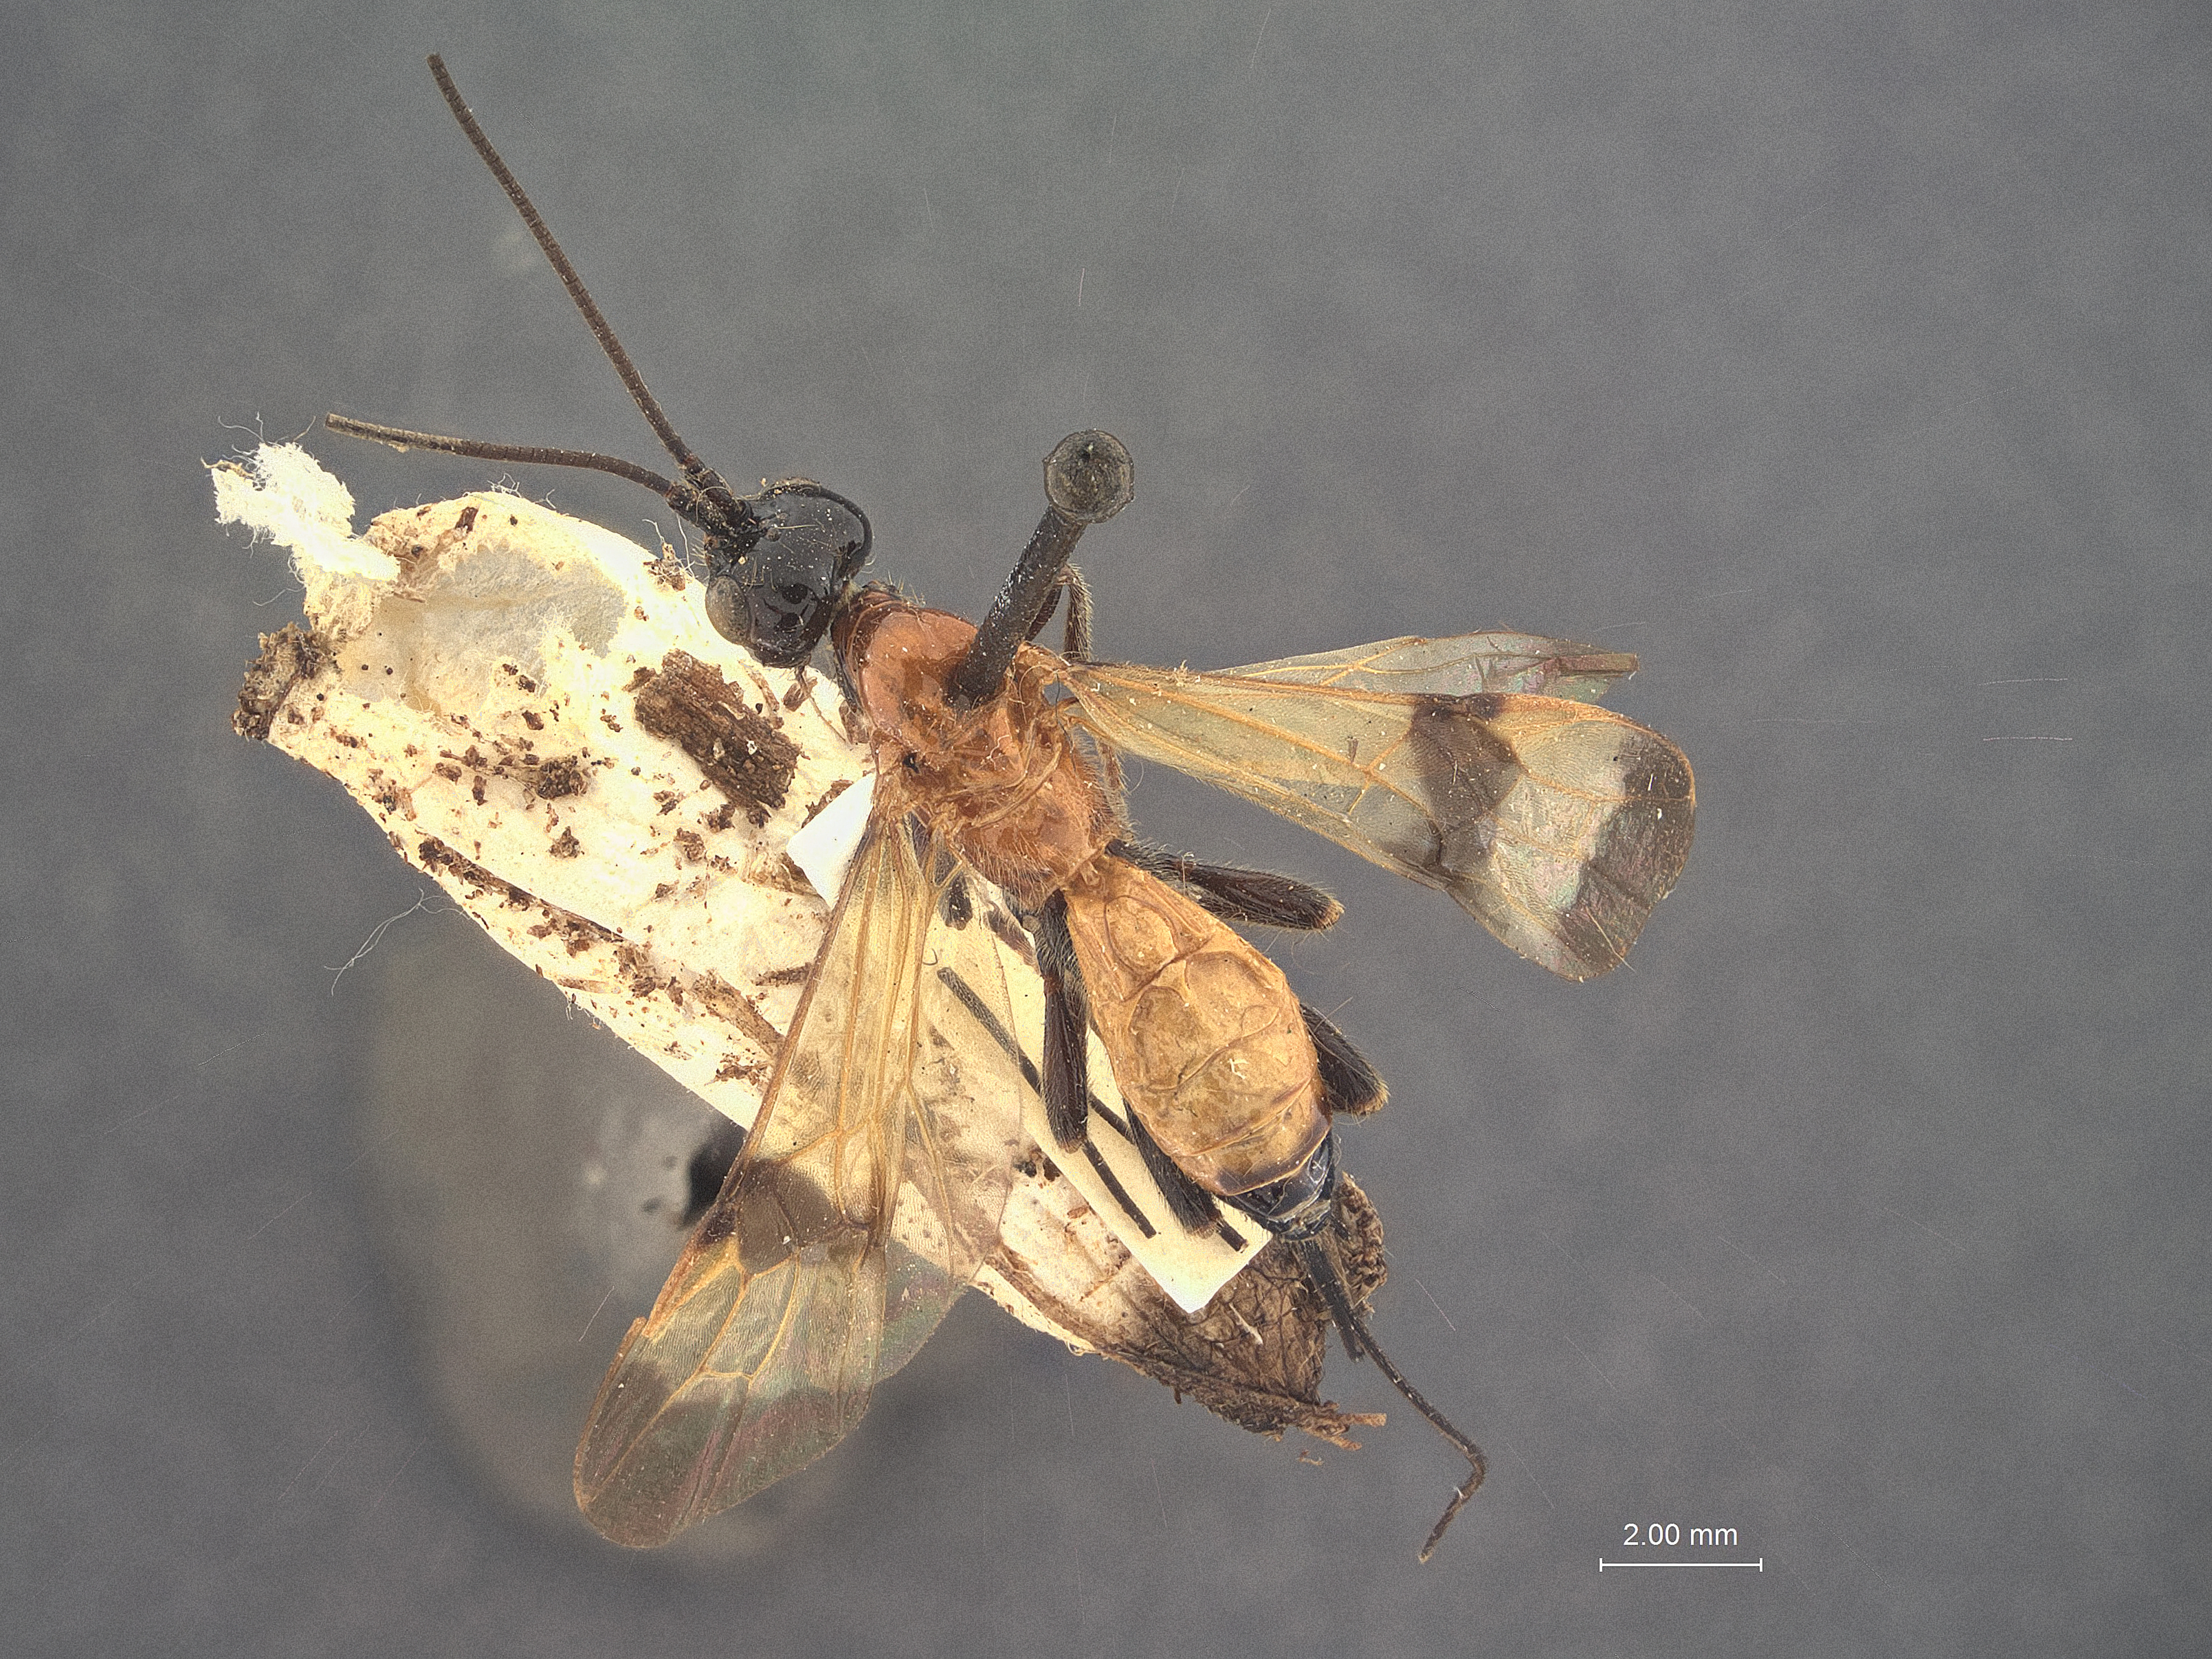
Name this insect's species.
Cyanopterus steirastomae
